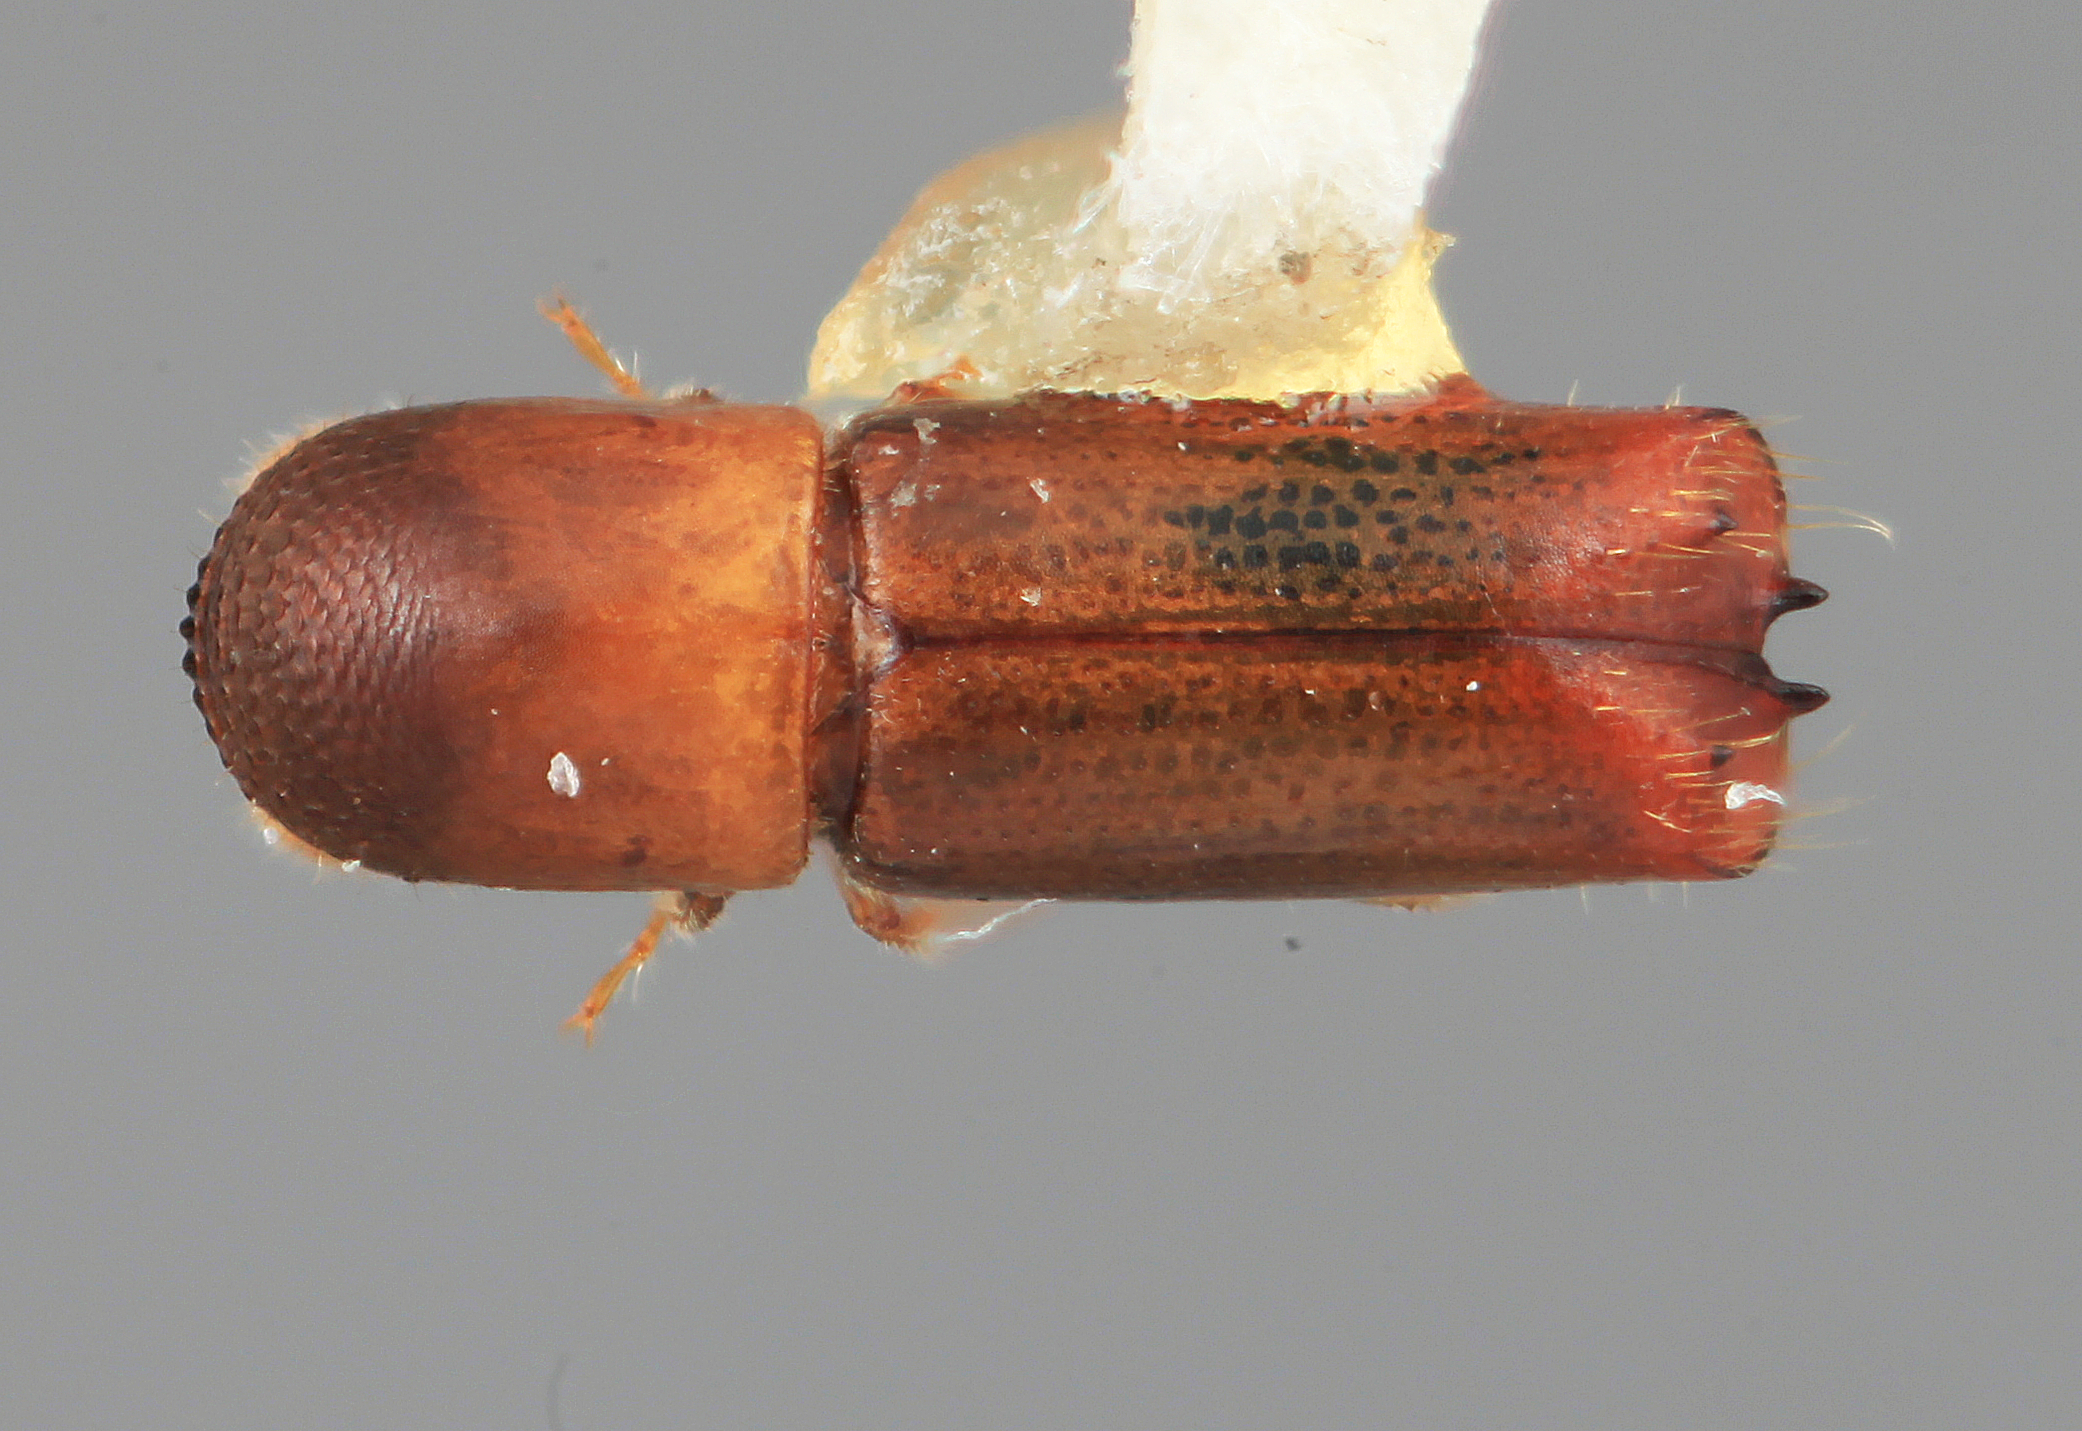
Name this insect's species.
Monarthrum granulosum
